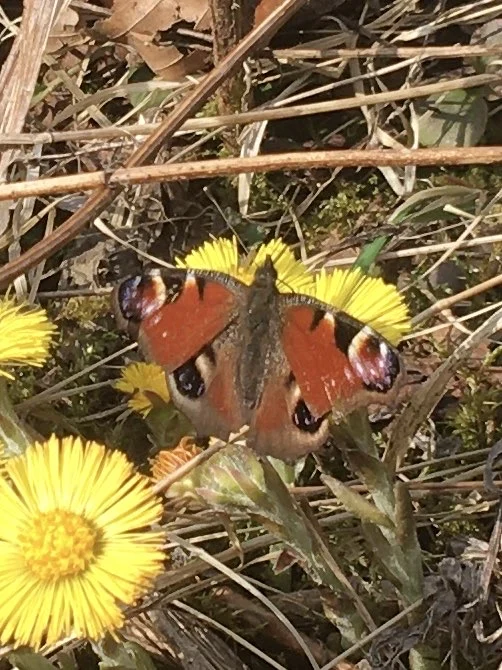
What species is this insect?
Aglais io
